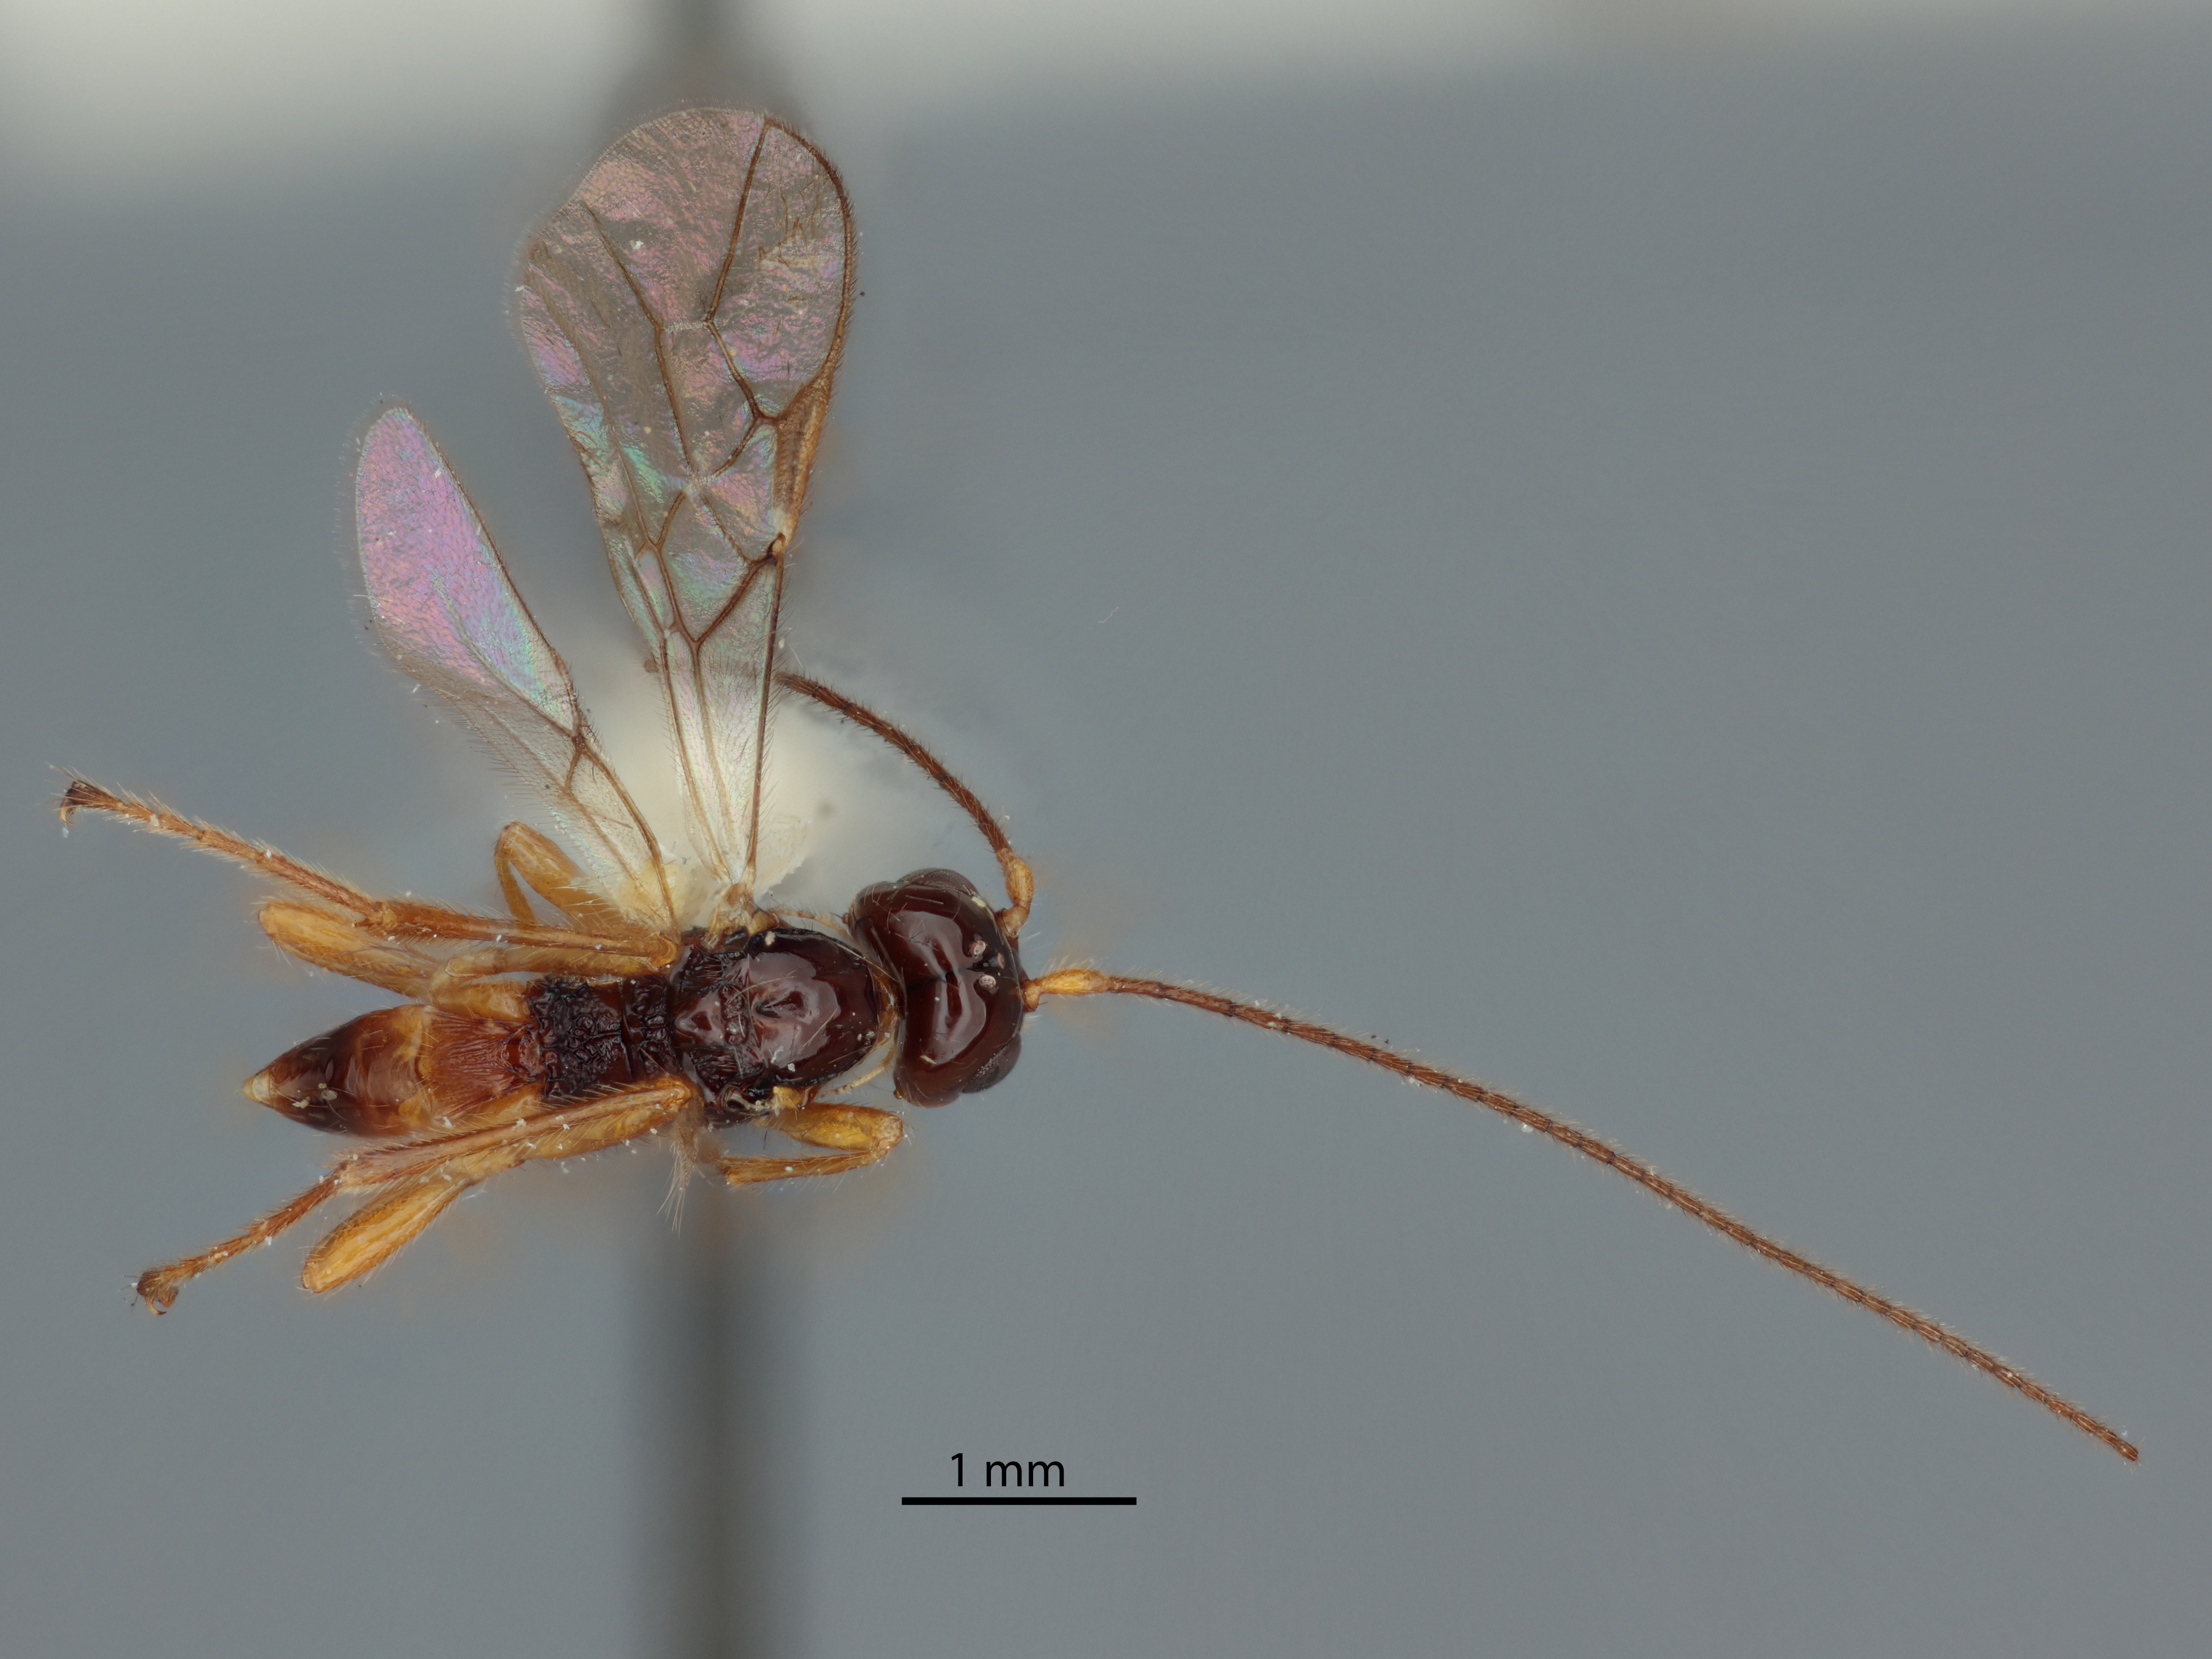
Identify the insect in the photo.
Phaenocarpa rossata
